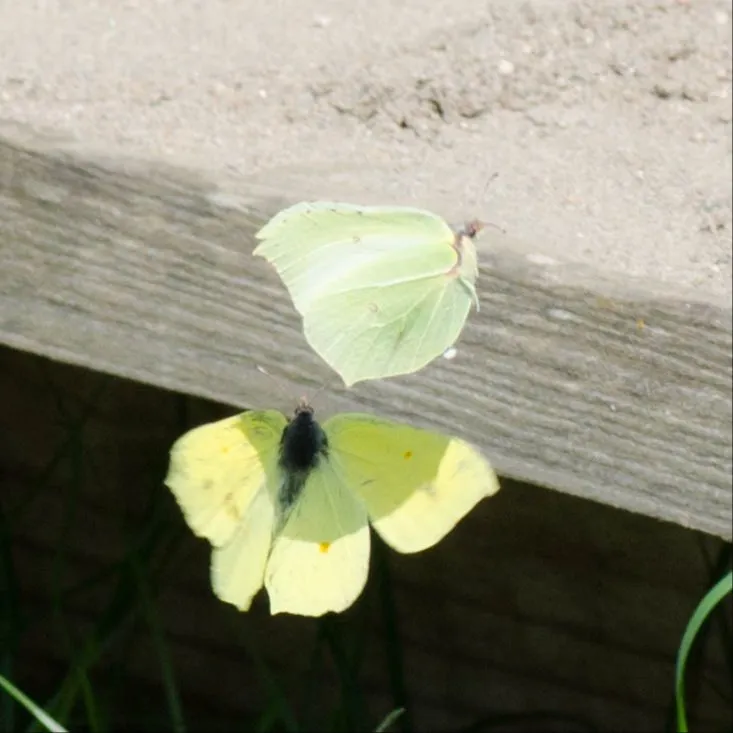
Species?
Gonepteryx rhamni
